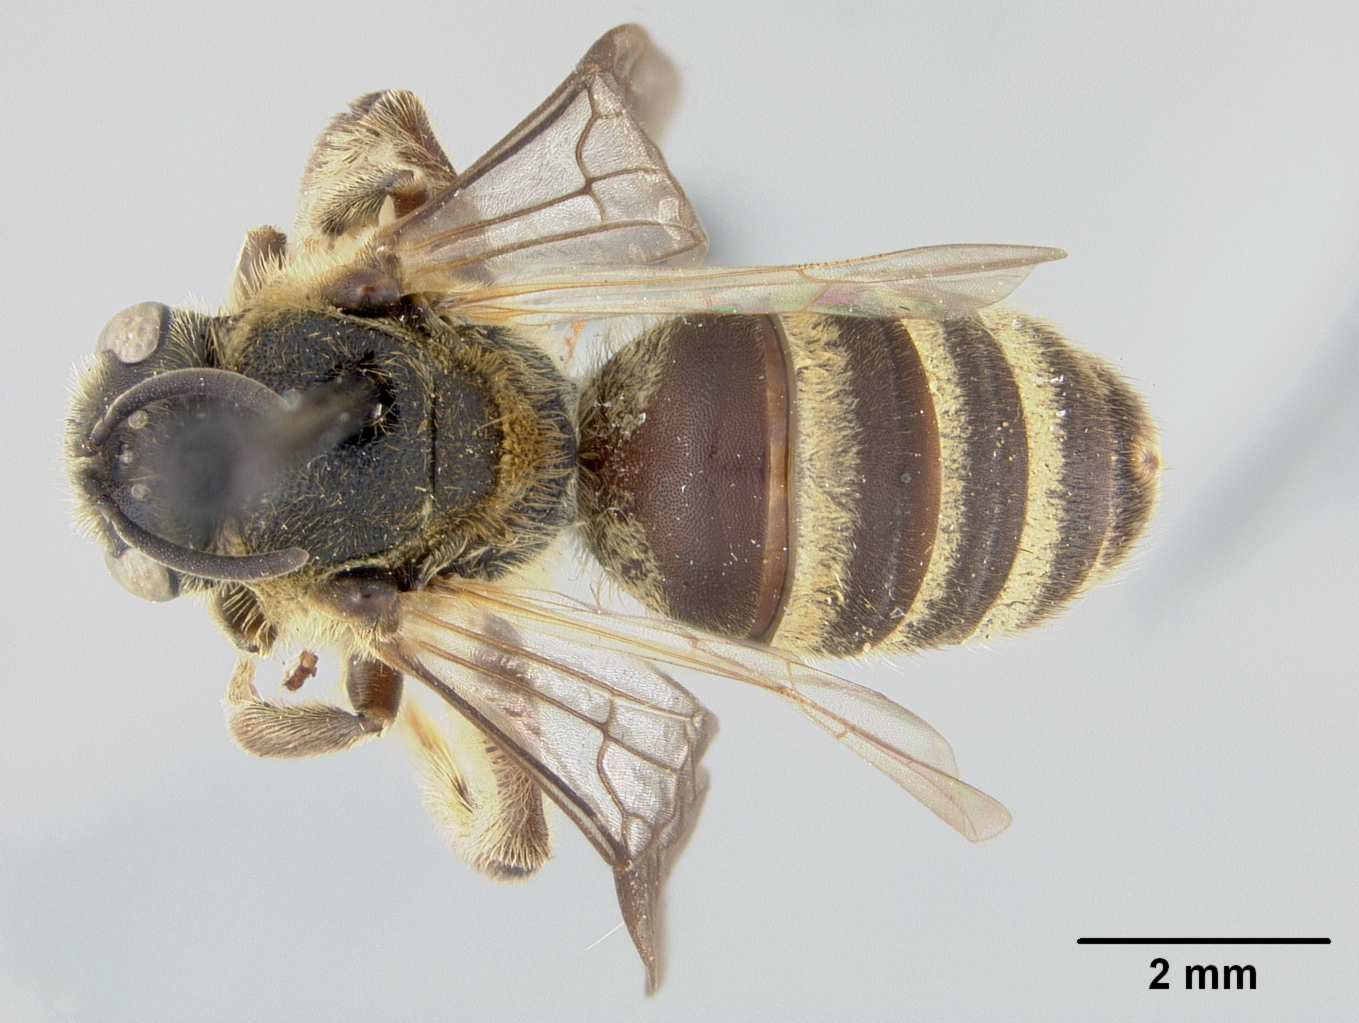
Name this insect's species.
Halictus baguionis
